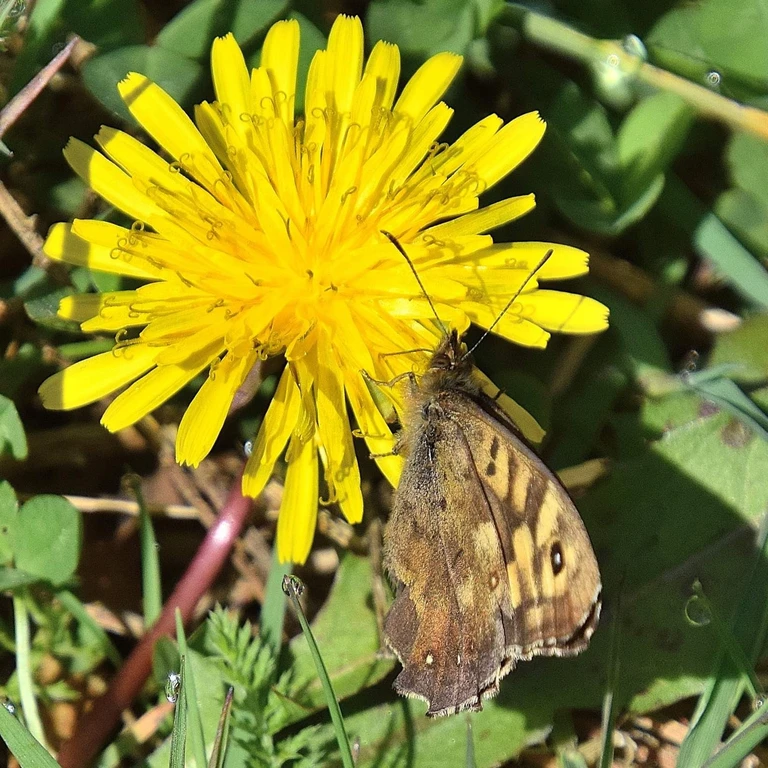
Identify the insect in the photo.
Pararge aegeria
